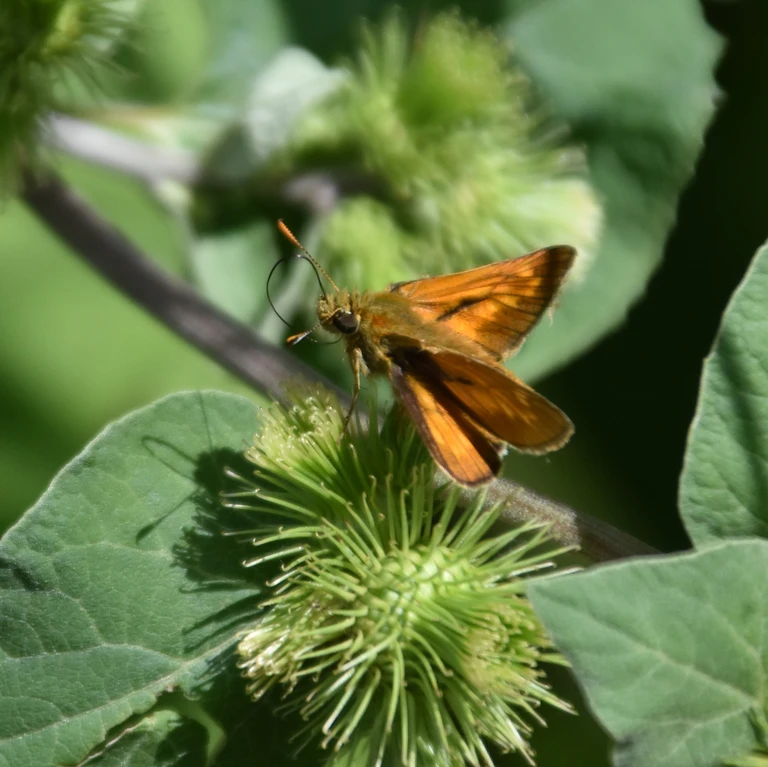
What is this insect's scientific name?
Ochlodes sylvanus (also Ochlodes venata)
